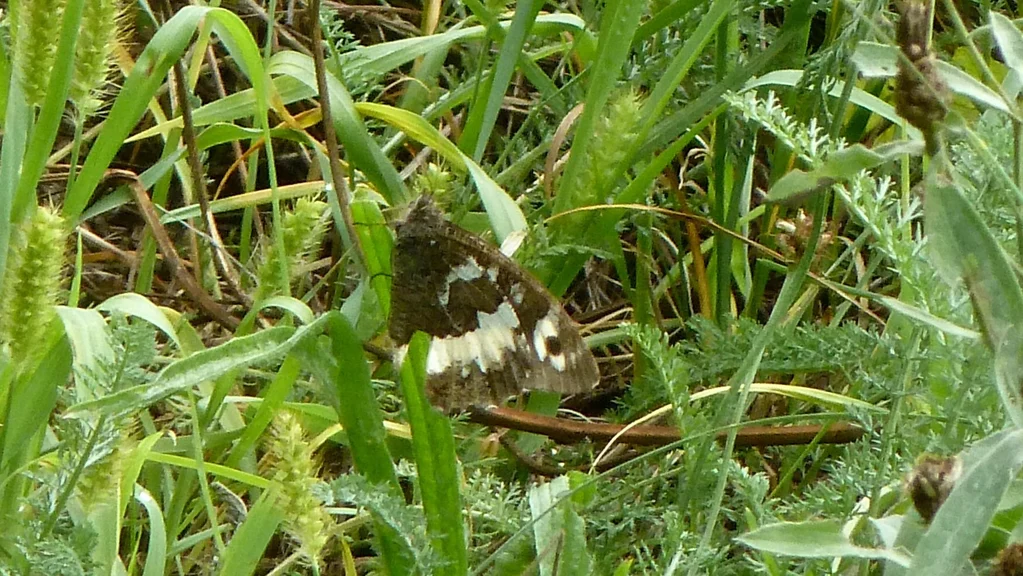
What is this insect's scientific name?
Brintesia circe
